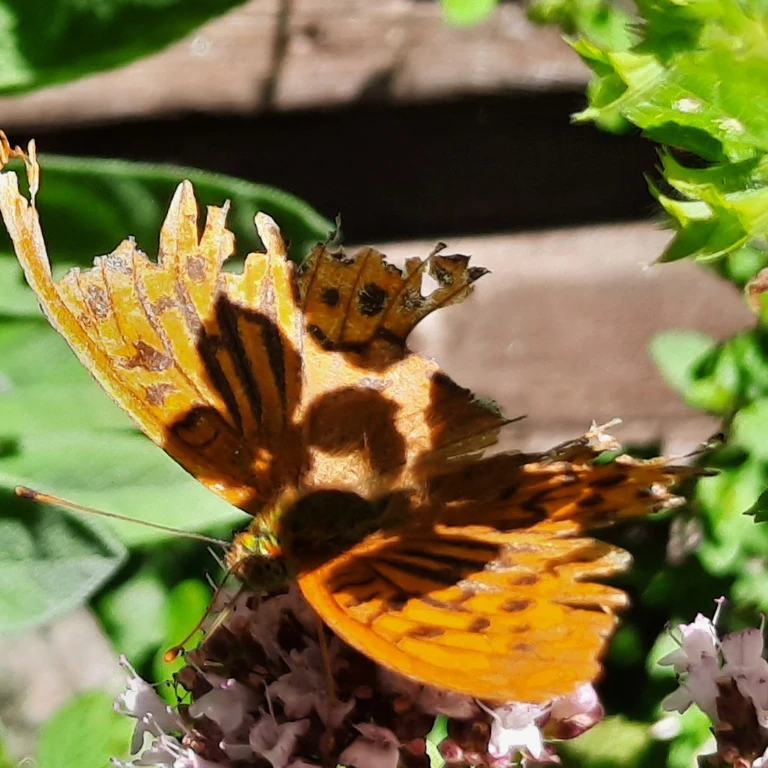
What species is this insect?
Argynnis paphia
